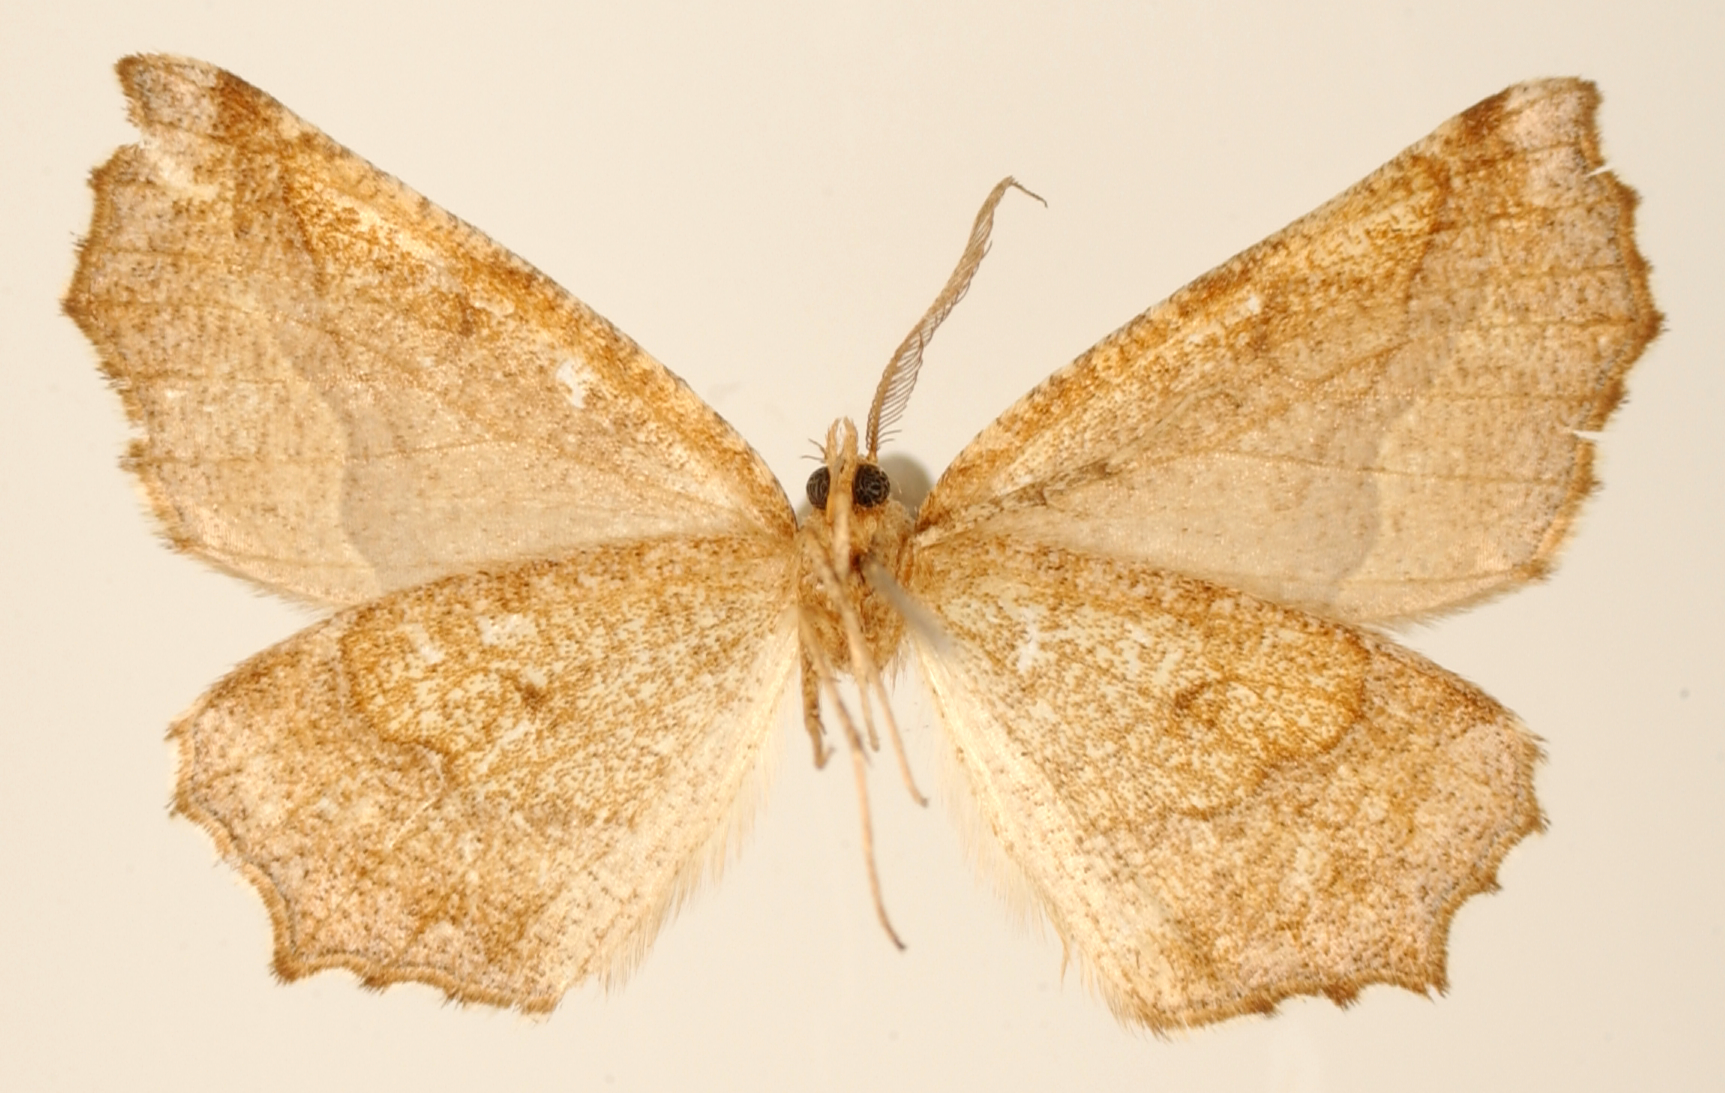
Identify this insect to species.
Selenia veda
